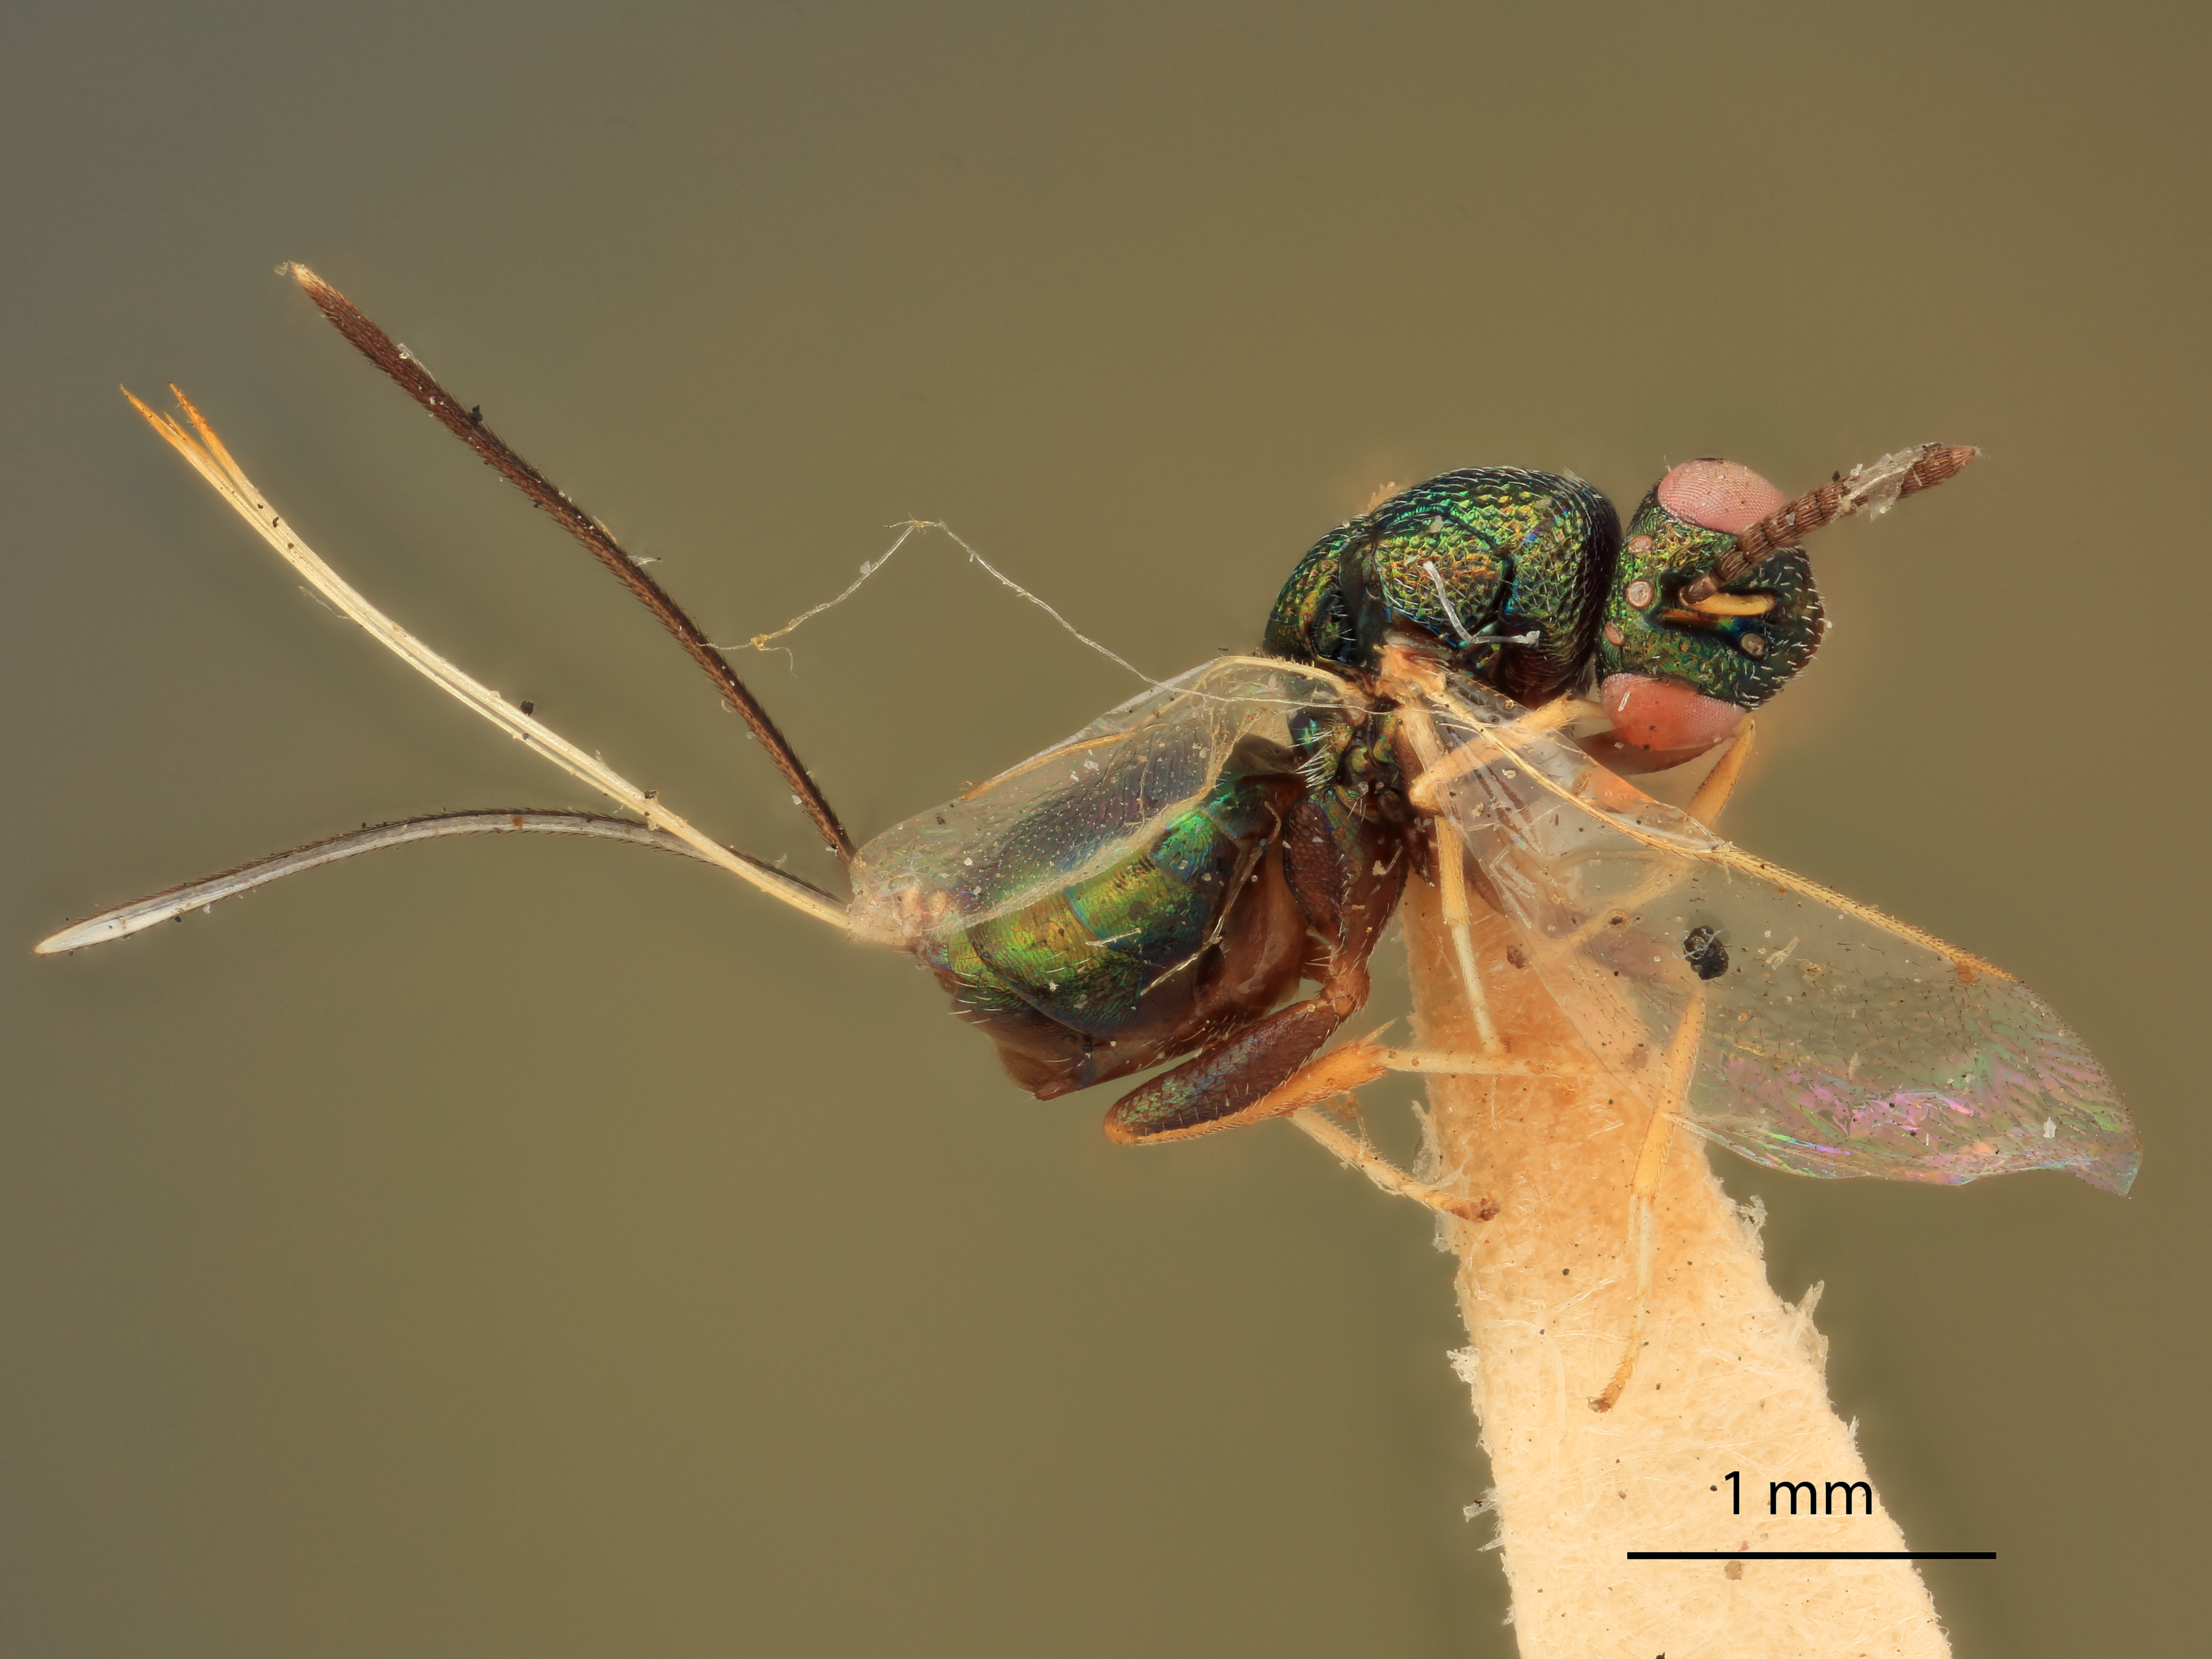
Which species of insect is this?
Syntomaspis umbilicata
